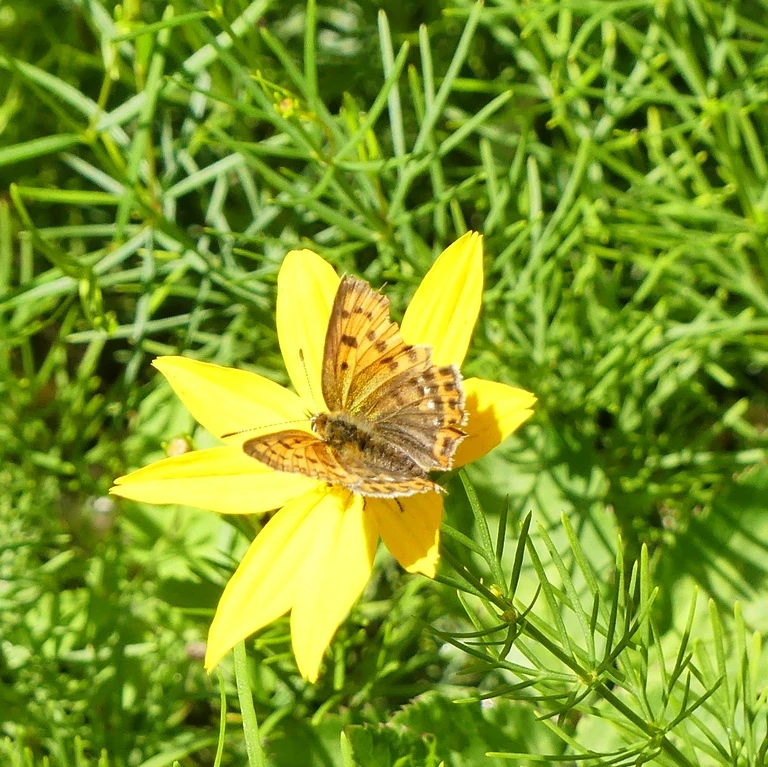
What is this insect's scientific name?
Lycaena virgaureae
